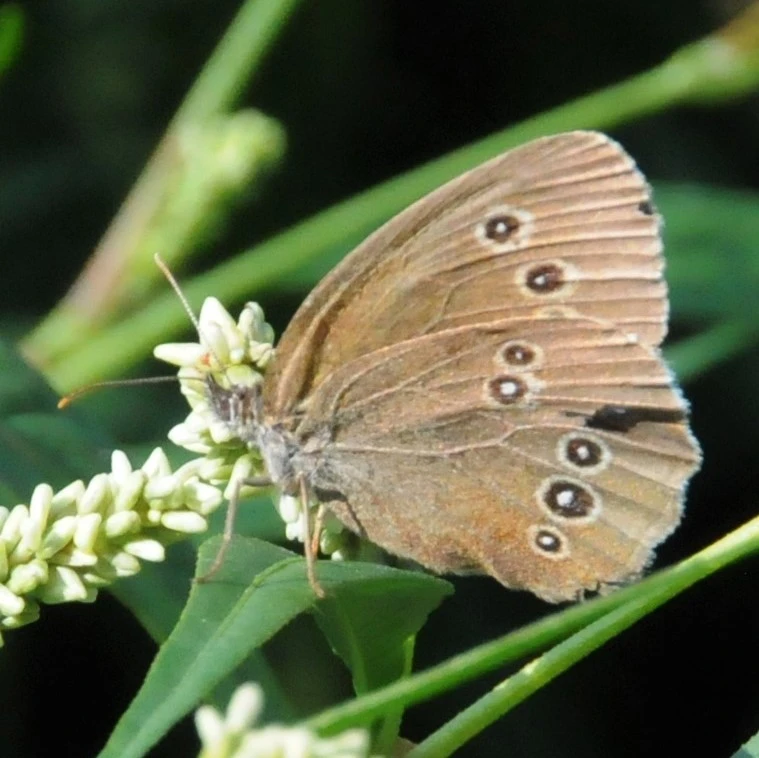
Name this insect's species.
Aphantopus hyperantus
